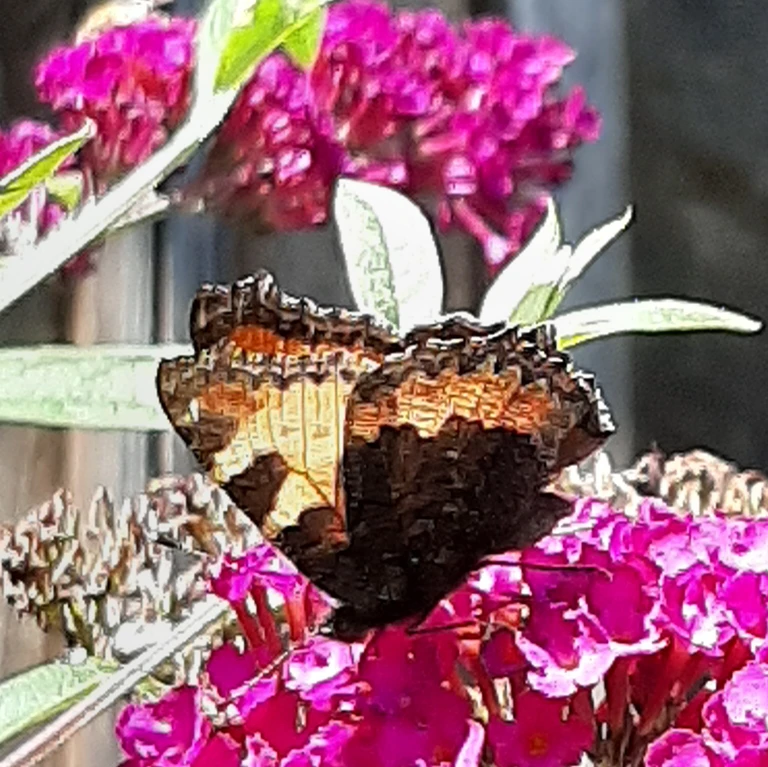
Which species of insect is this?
Aglais urticae
